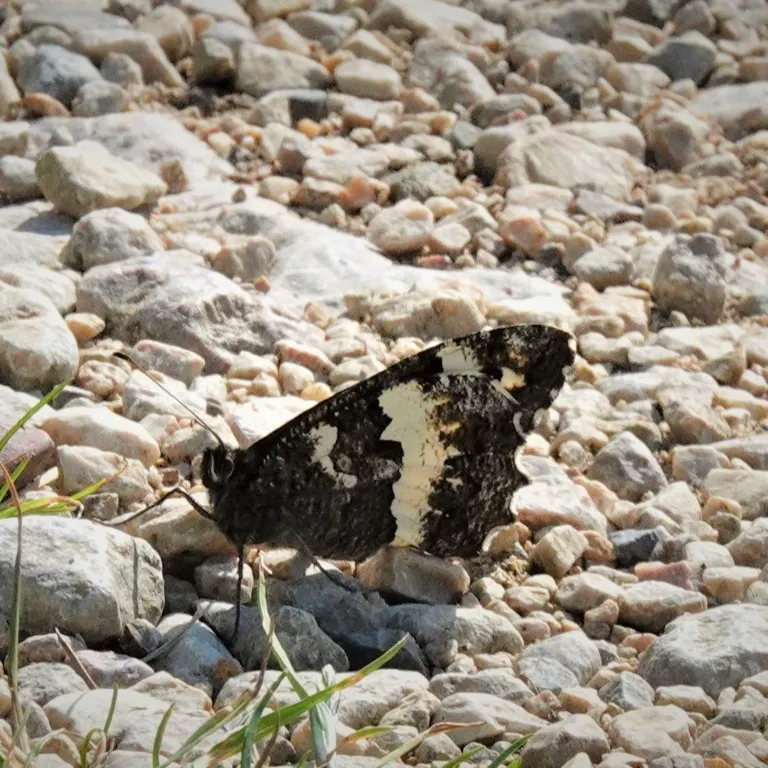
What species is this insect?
Brintesia circe
